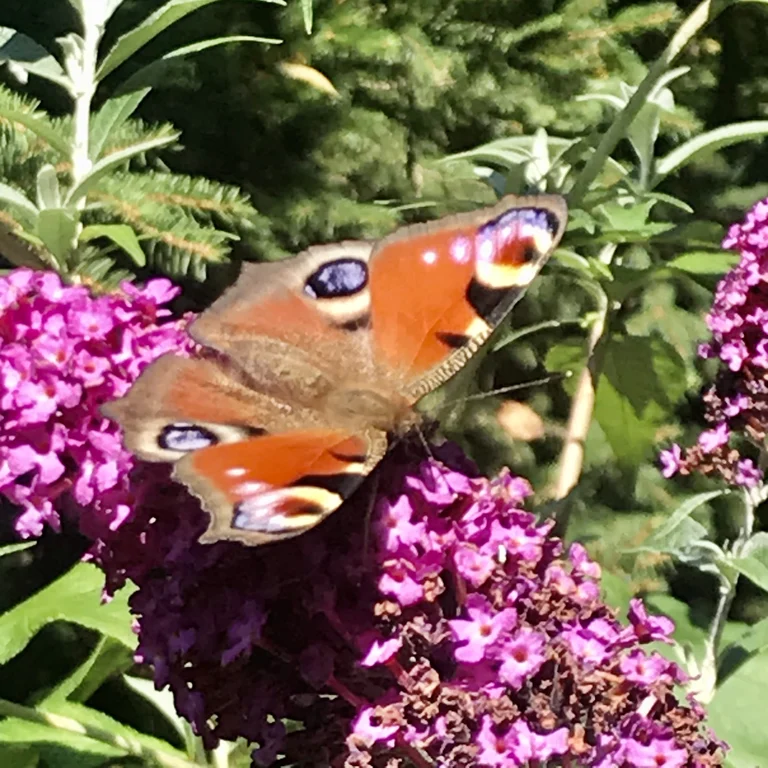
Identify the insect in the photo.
Aglais io
